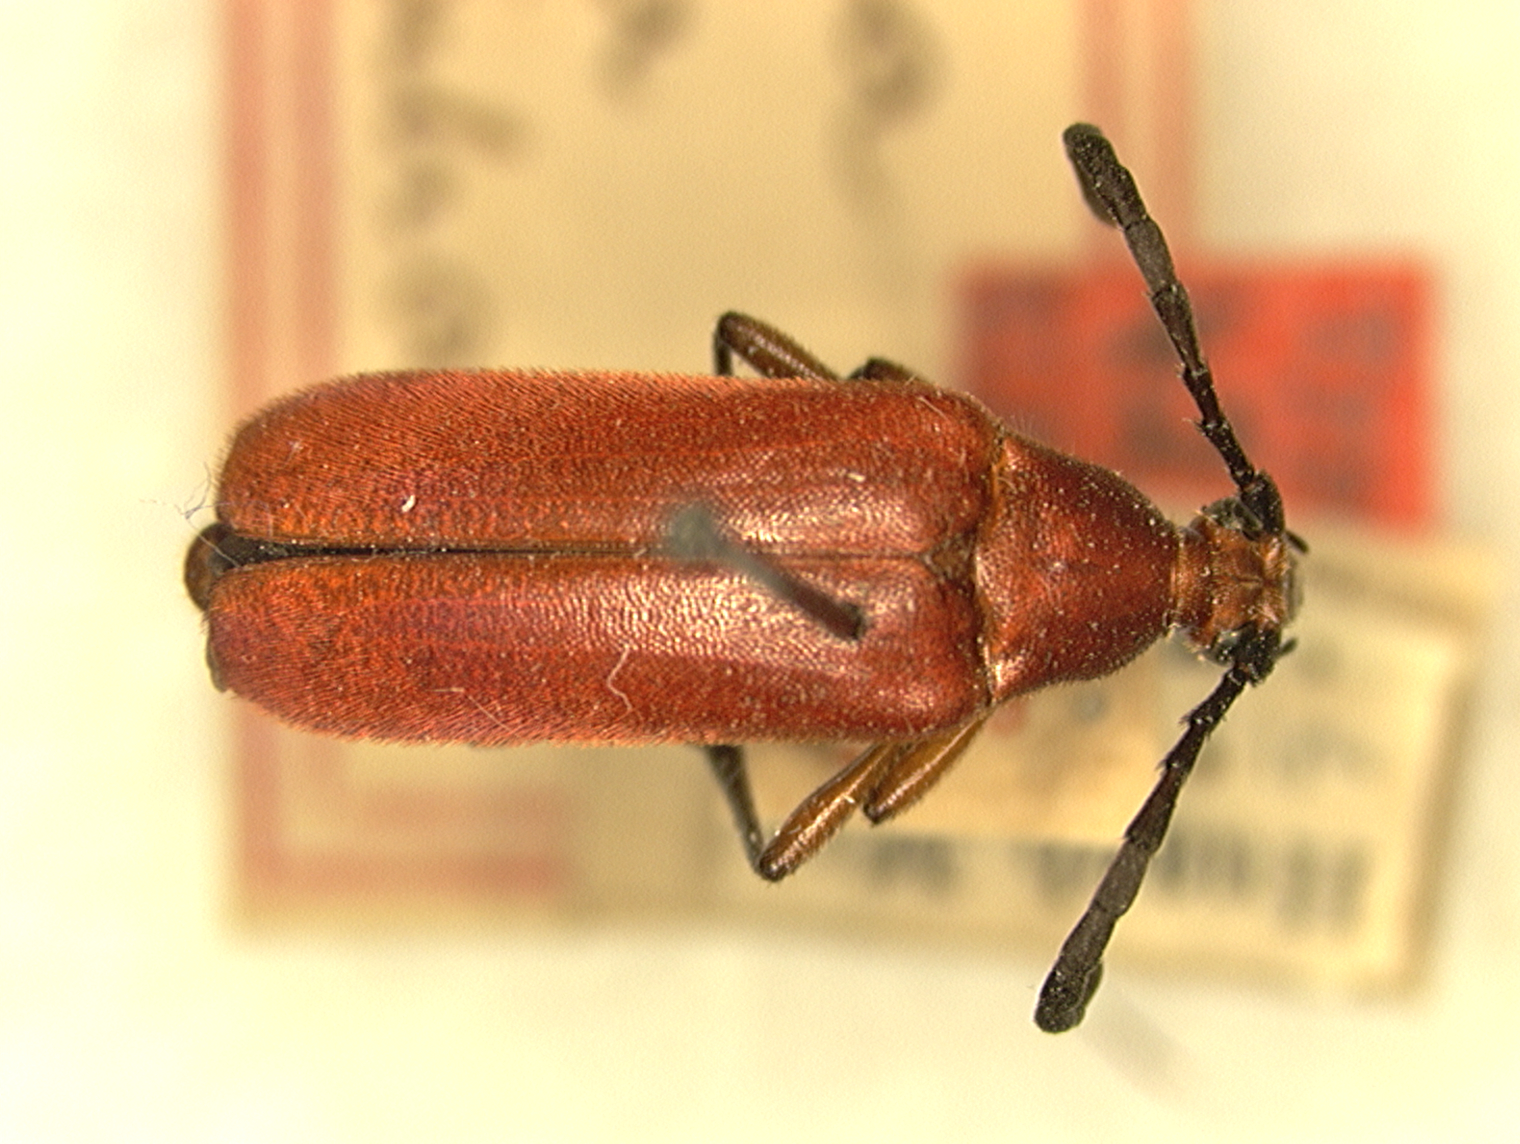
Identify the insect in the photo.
Megachoriolaus ignitus (also Leptura ignita)
